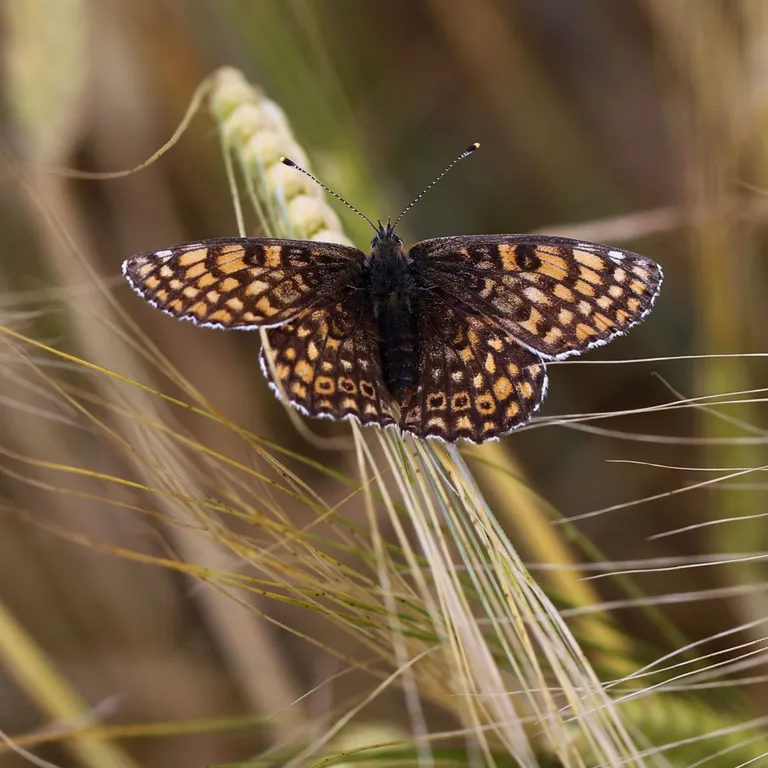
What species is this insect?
Melitaea cinxia
